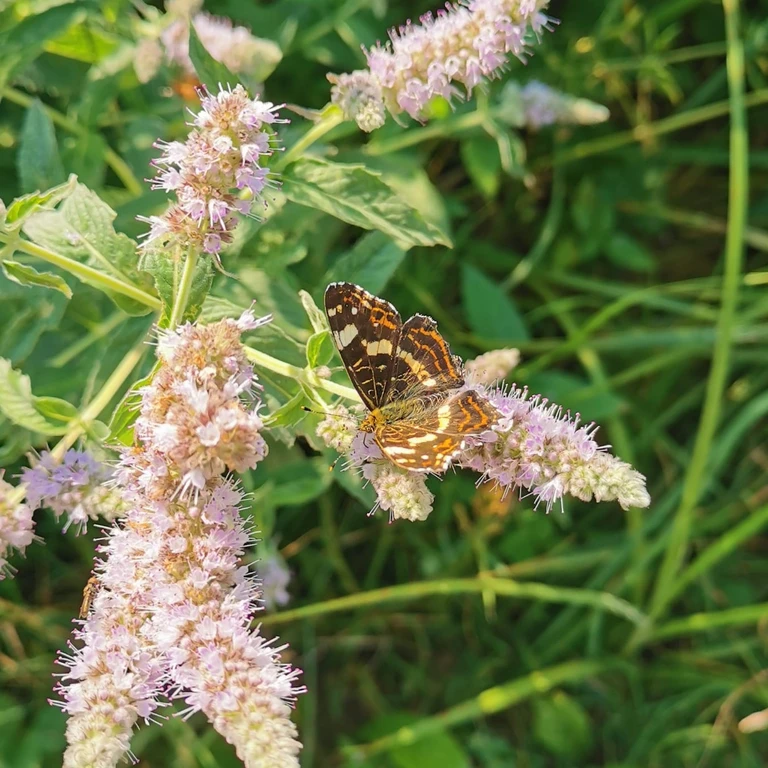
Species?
Araschnia levana
